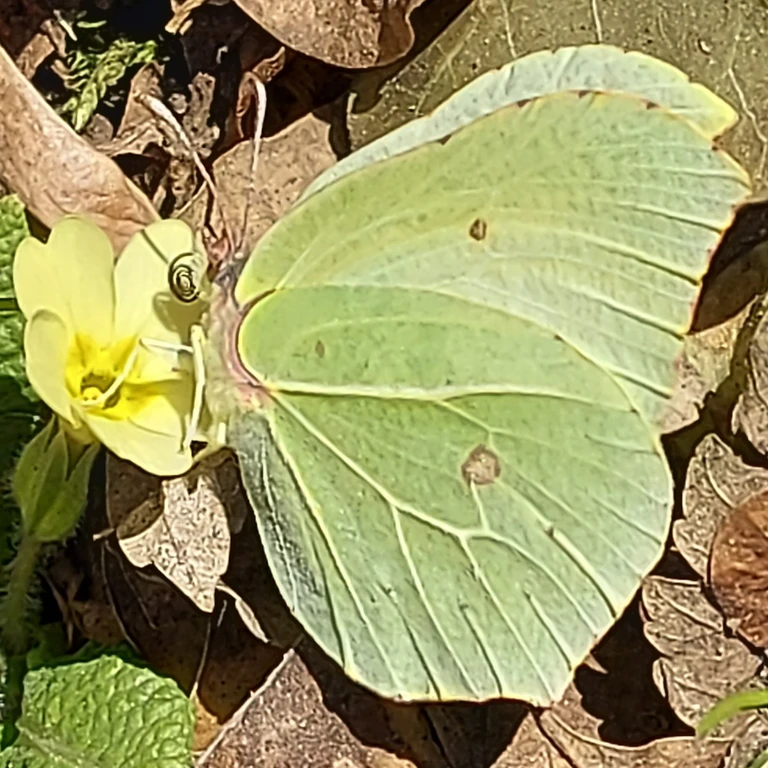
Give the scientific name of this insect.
Gonepteryx rhamni
